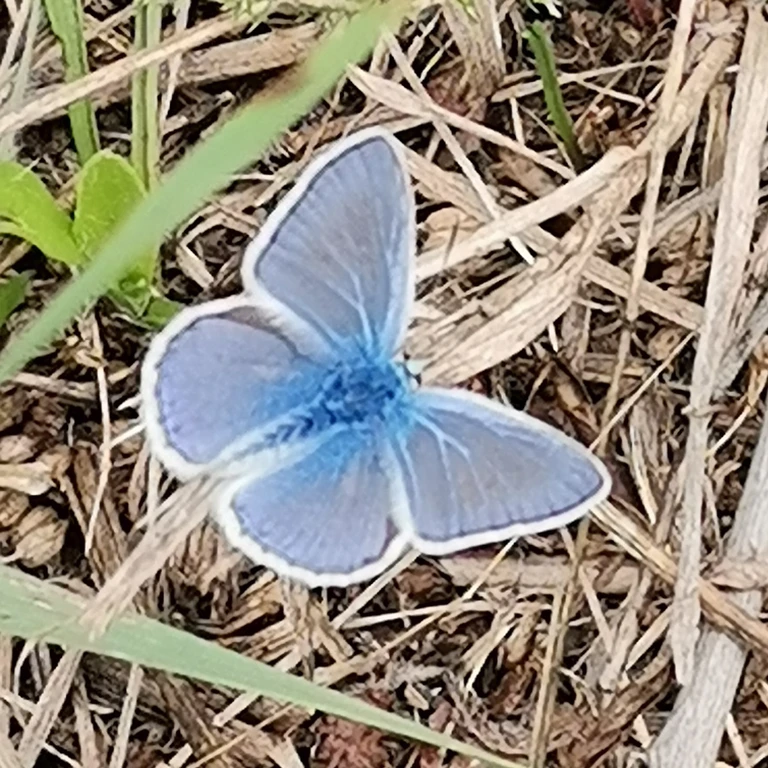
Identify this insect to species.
Polyommatus icarus
